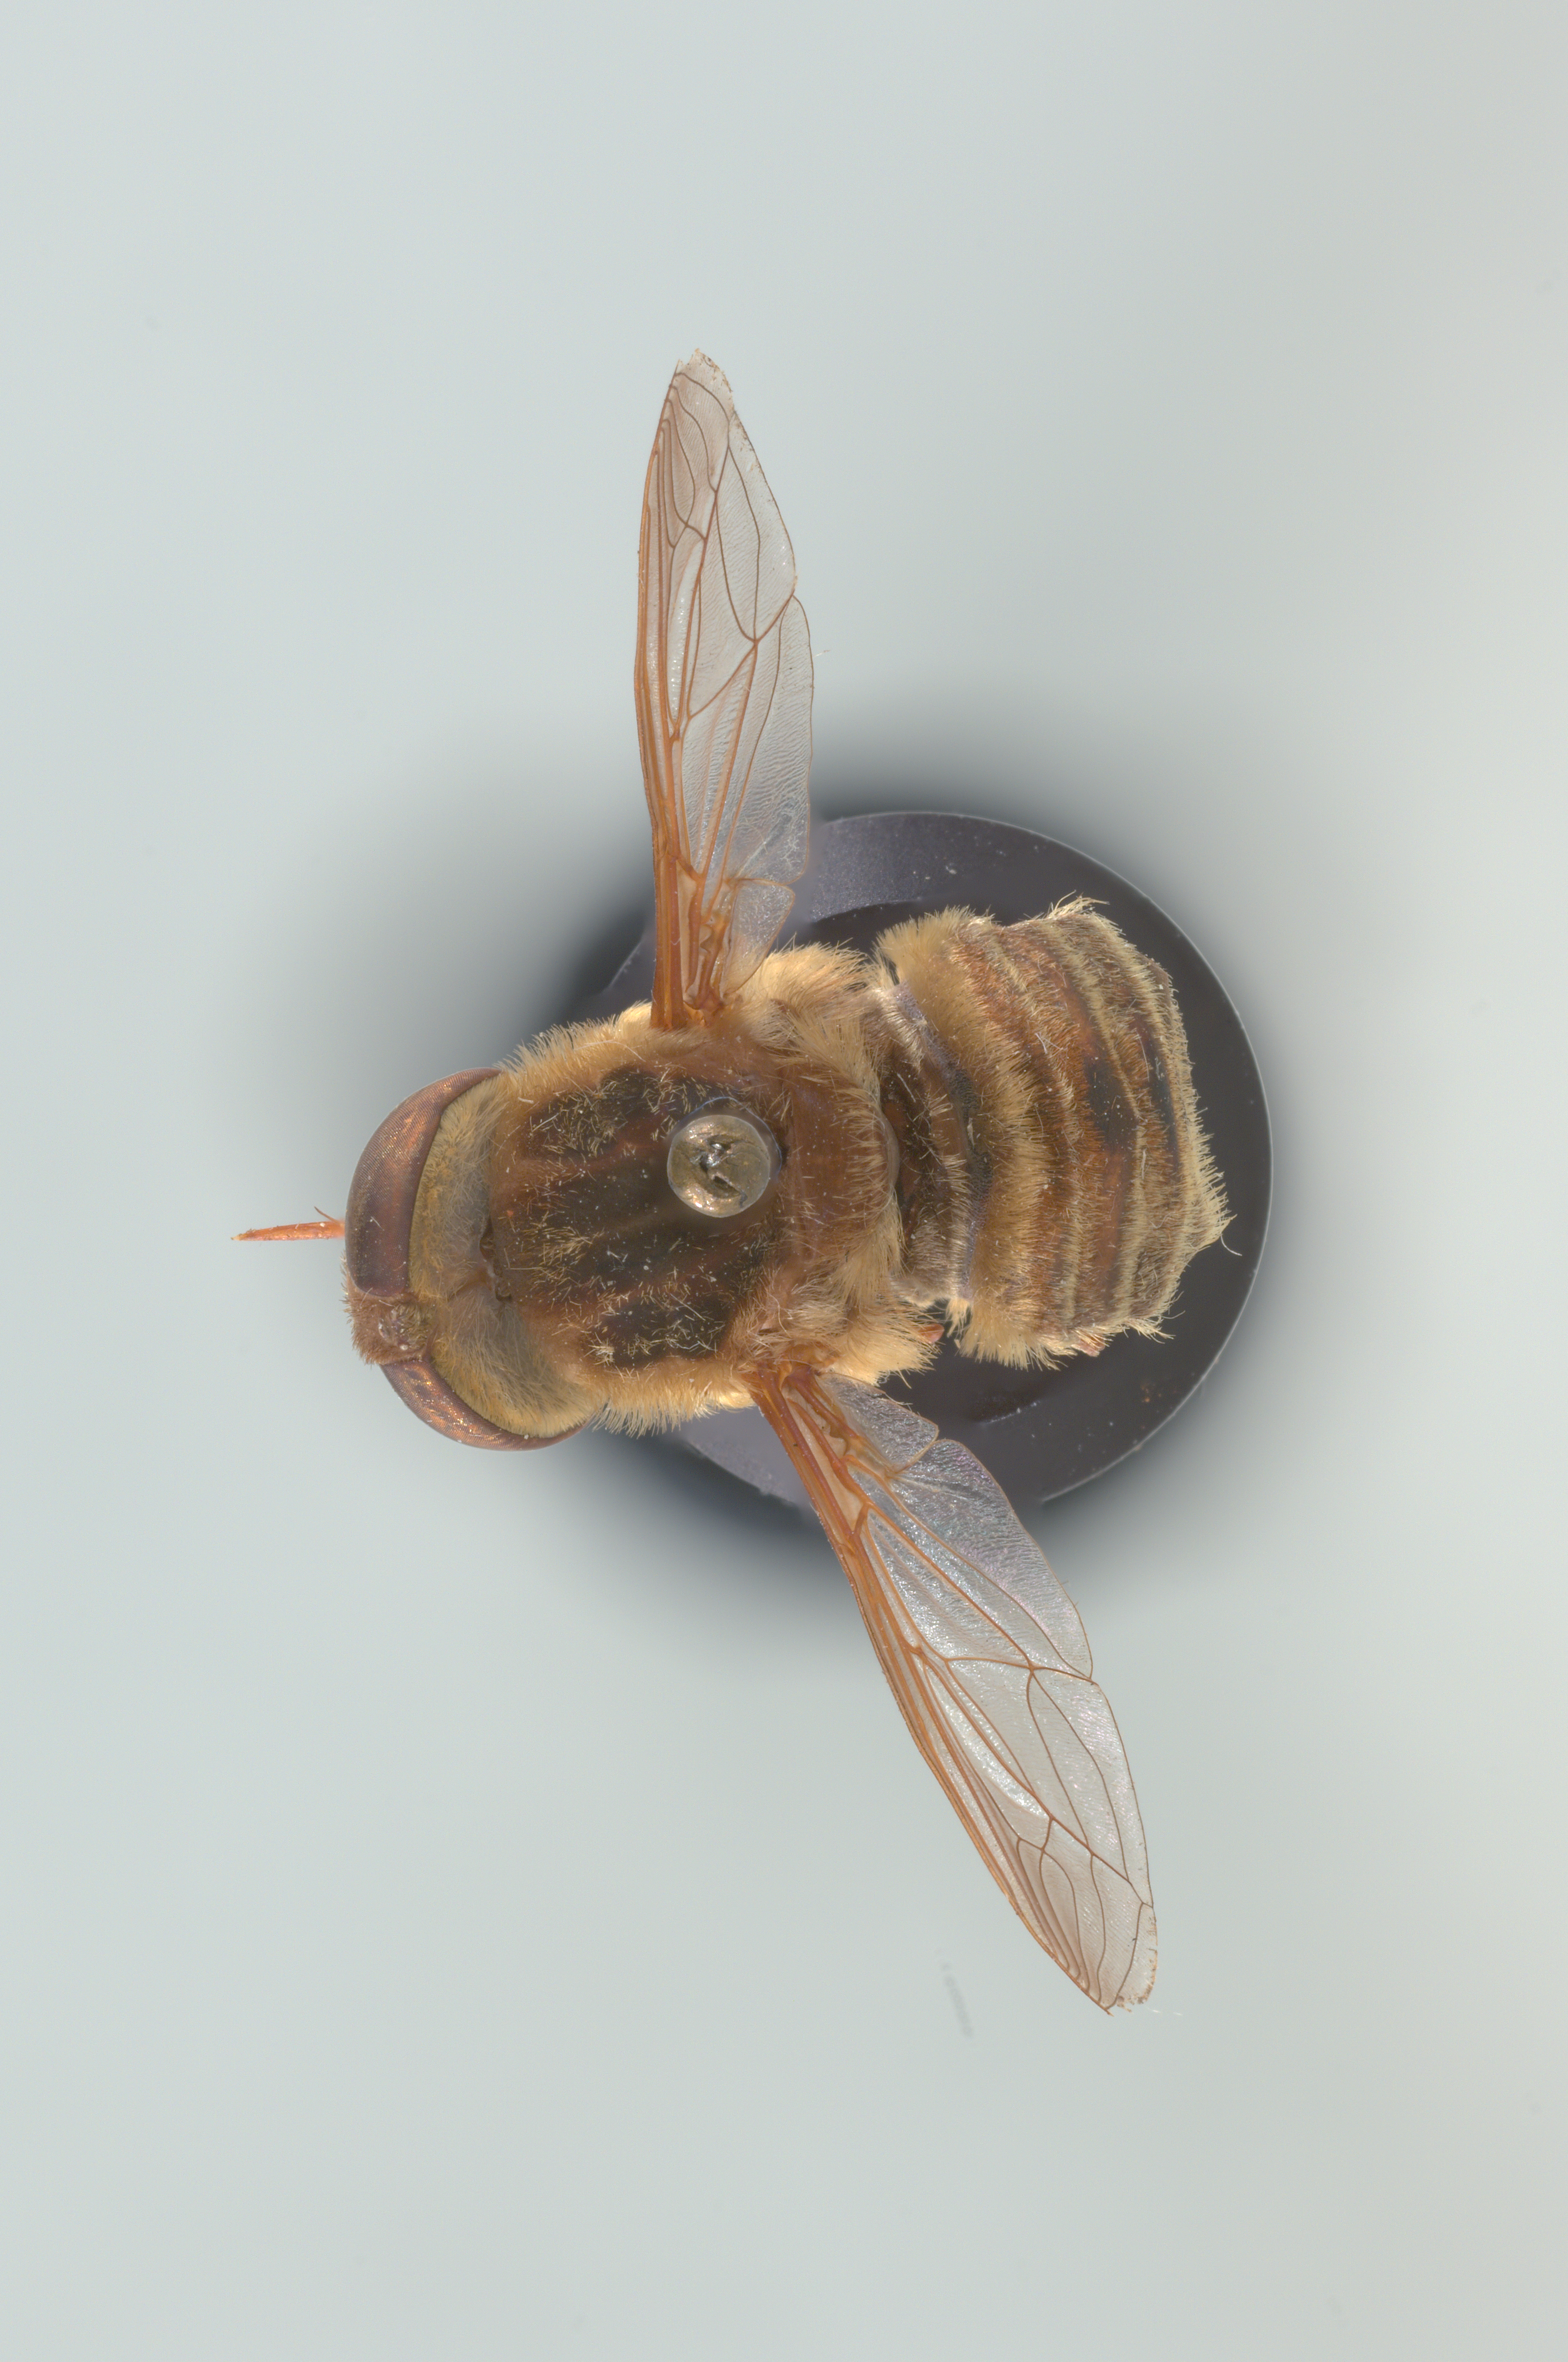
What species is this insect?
Neorhynchocephalus volaticus
